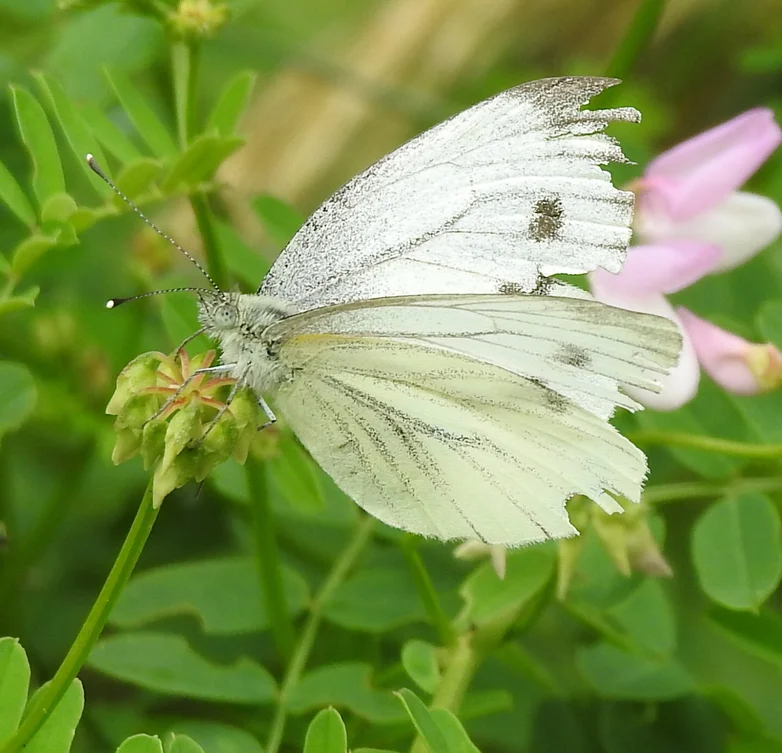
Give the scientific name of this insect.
Pieris napi
